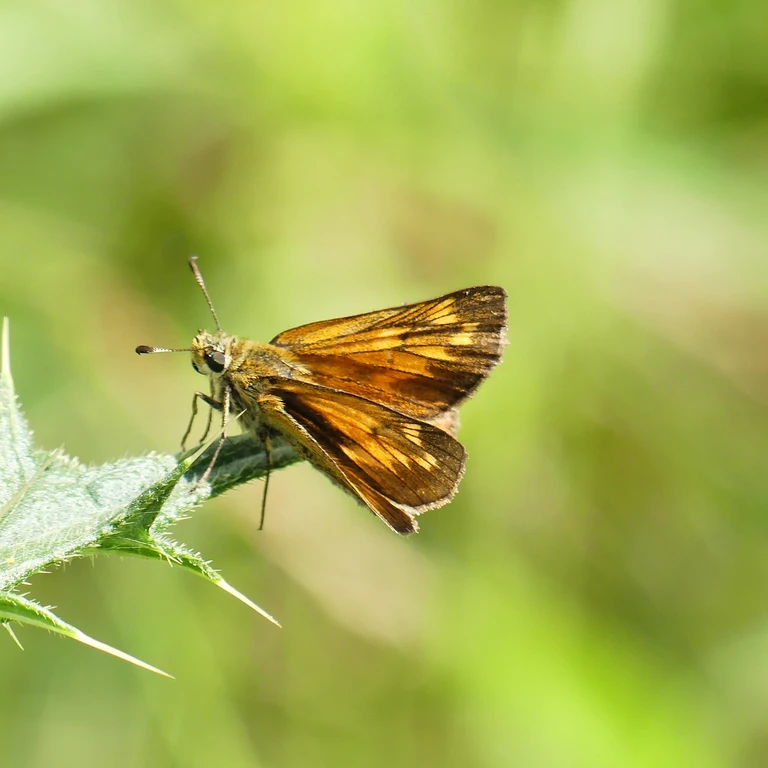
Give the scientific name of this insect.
Ochlodes sylvanus (also Ochlodes venata)
